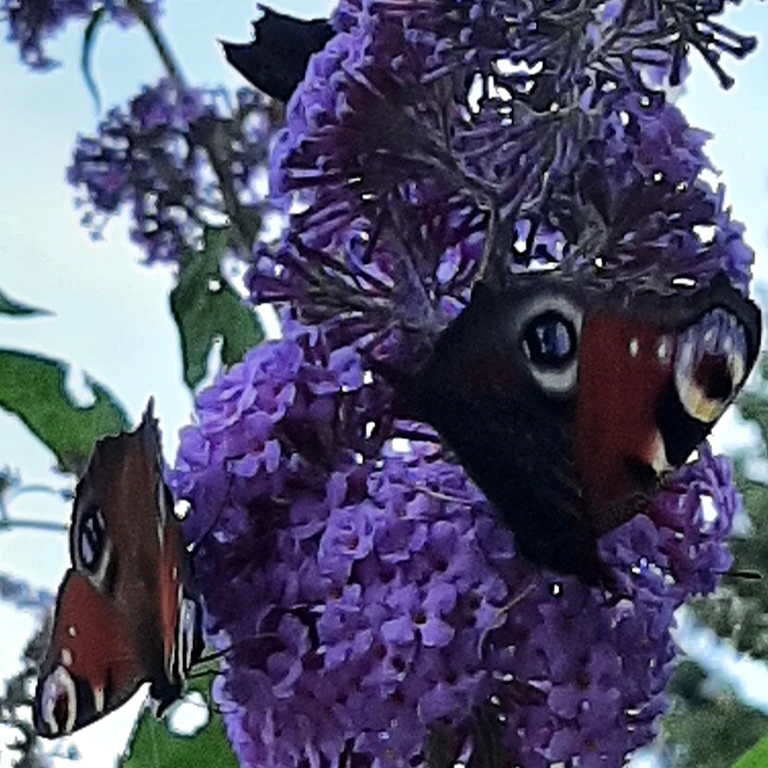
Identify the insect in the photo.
Aglais io
